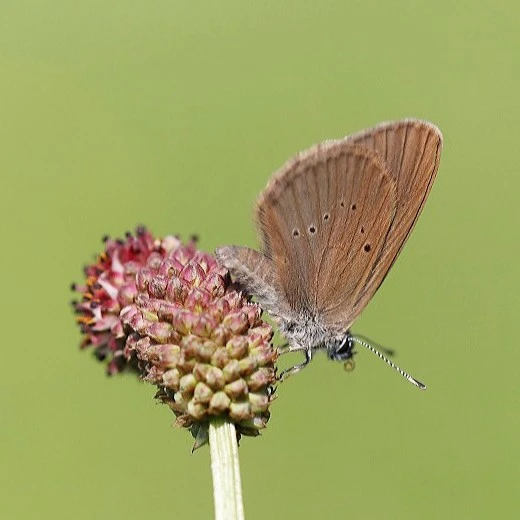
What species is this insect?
Phengaris nausithous (also Maculinea nausithous)
